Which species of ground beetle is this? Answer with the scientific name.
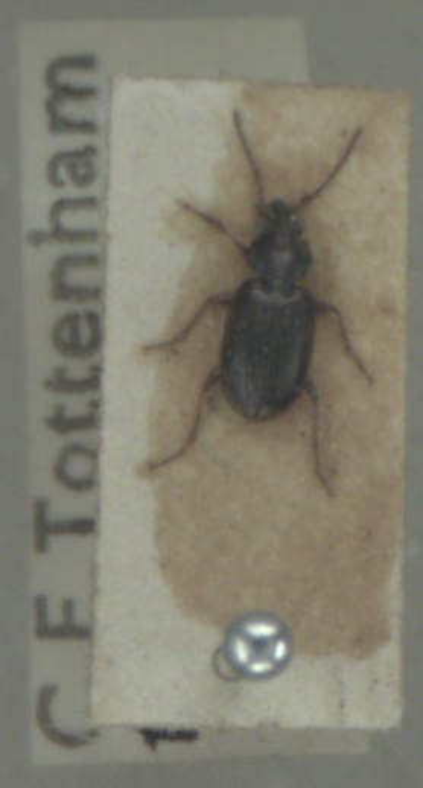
Bembidion varium
